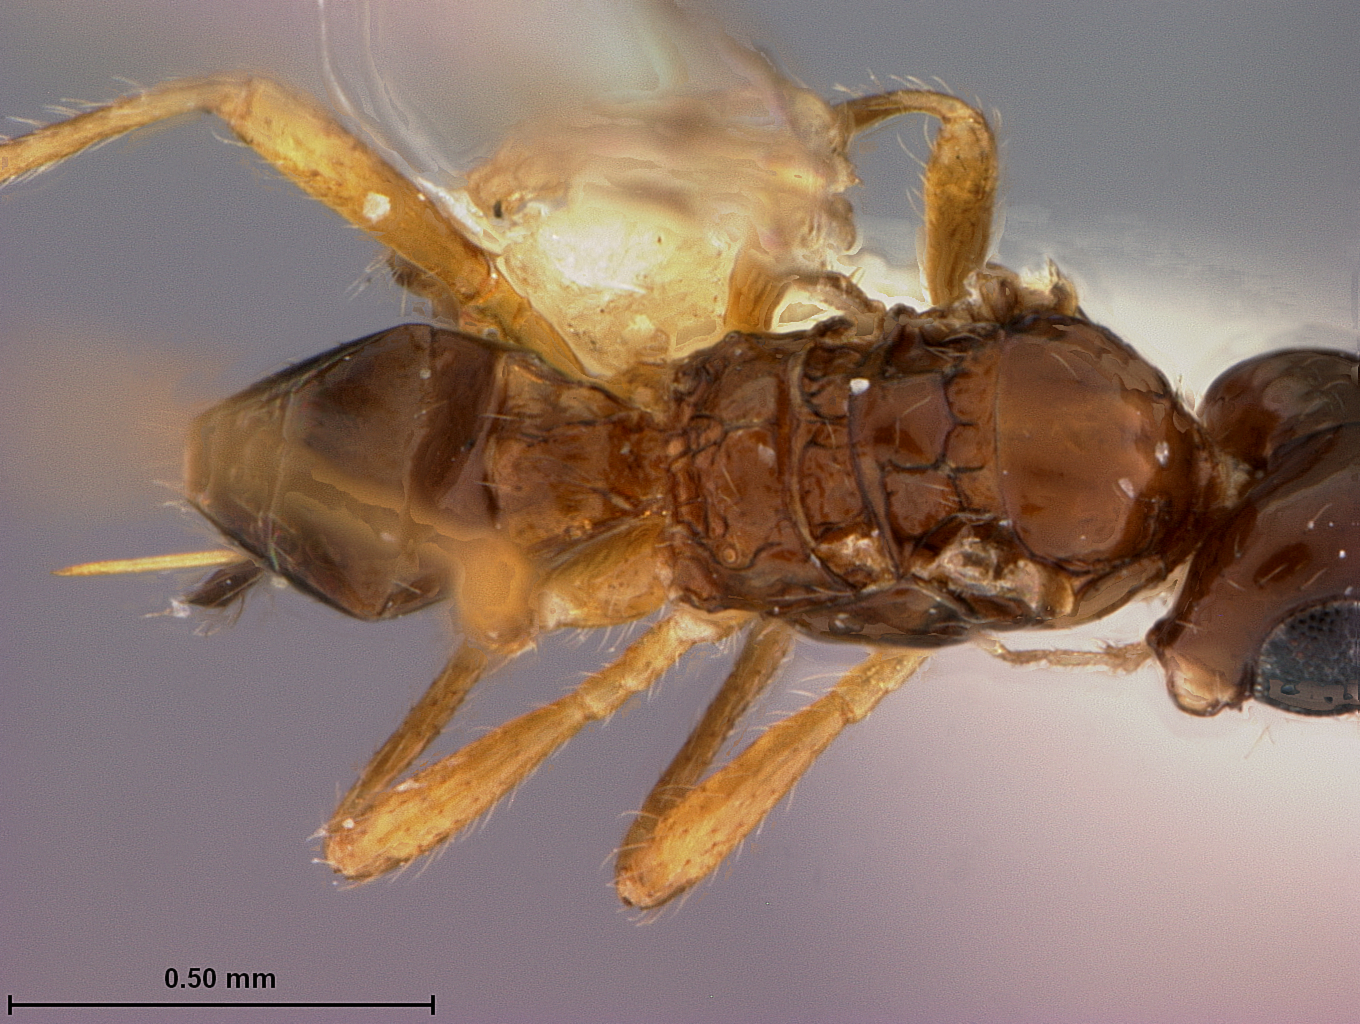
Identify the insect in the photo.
Aphaereta scirpi
